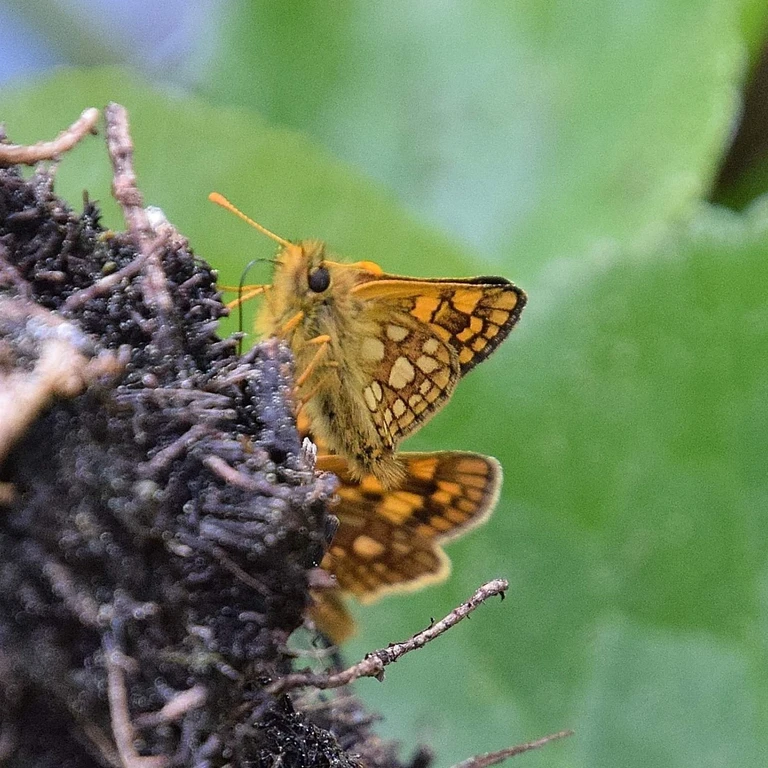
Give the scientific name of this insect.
Carterocephalus palaemon
